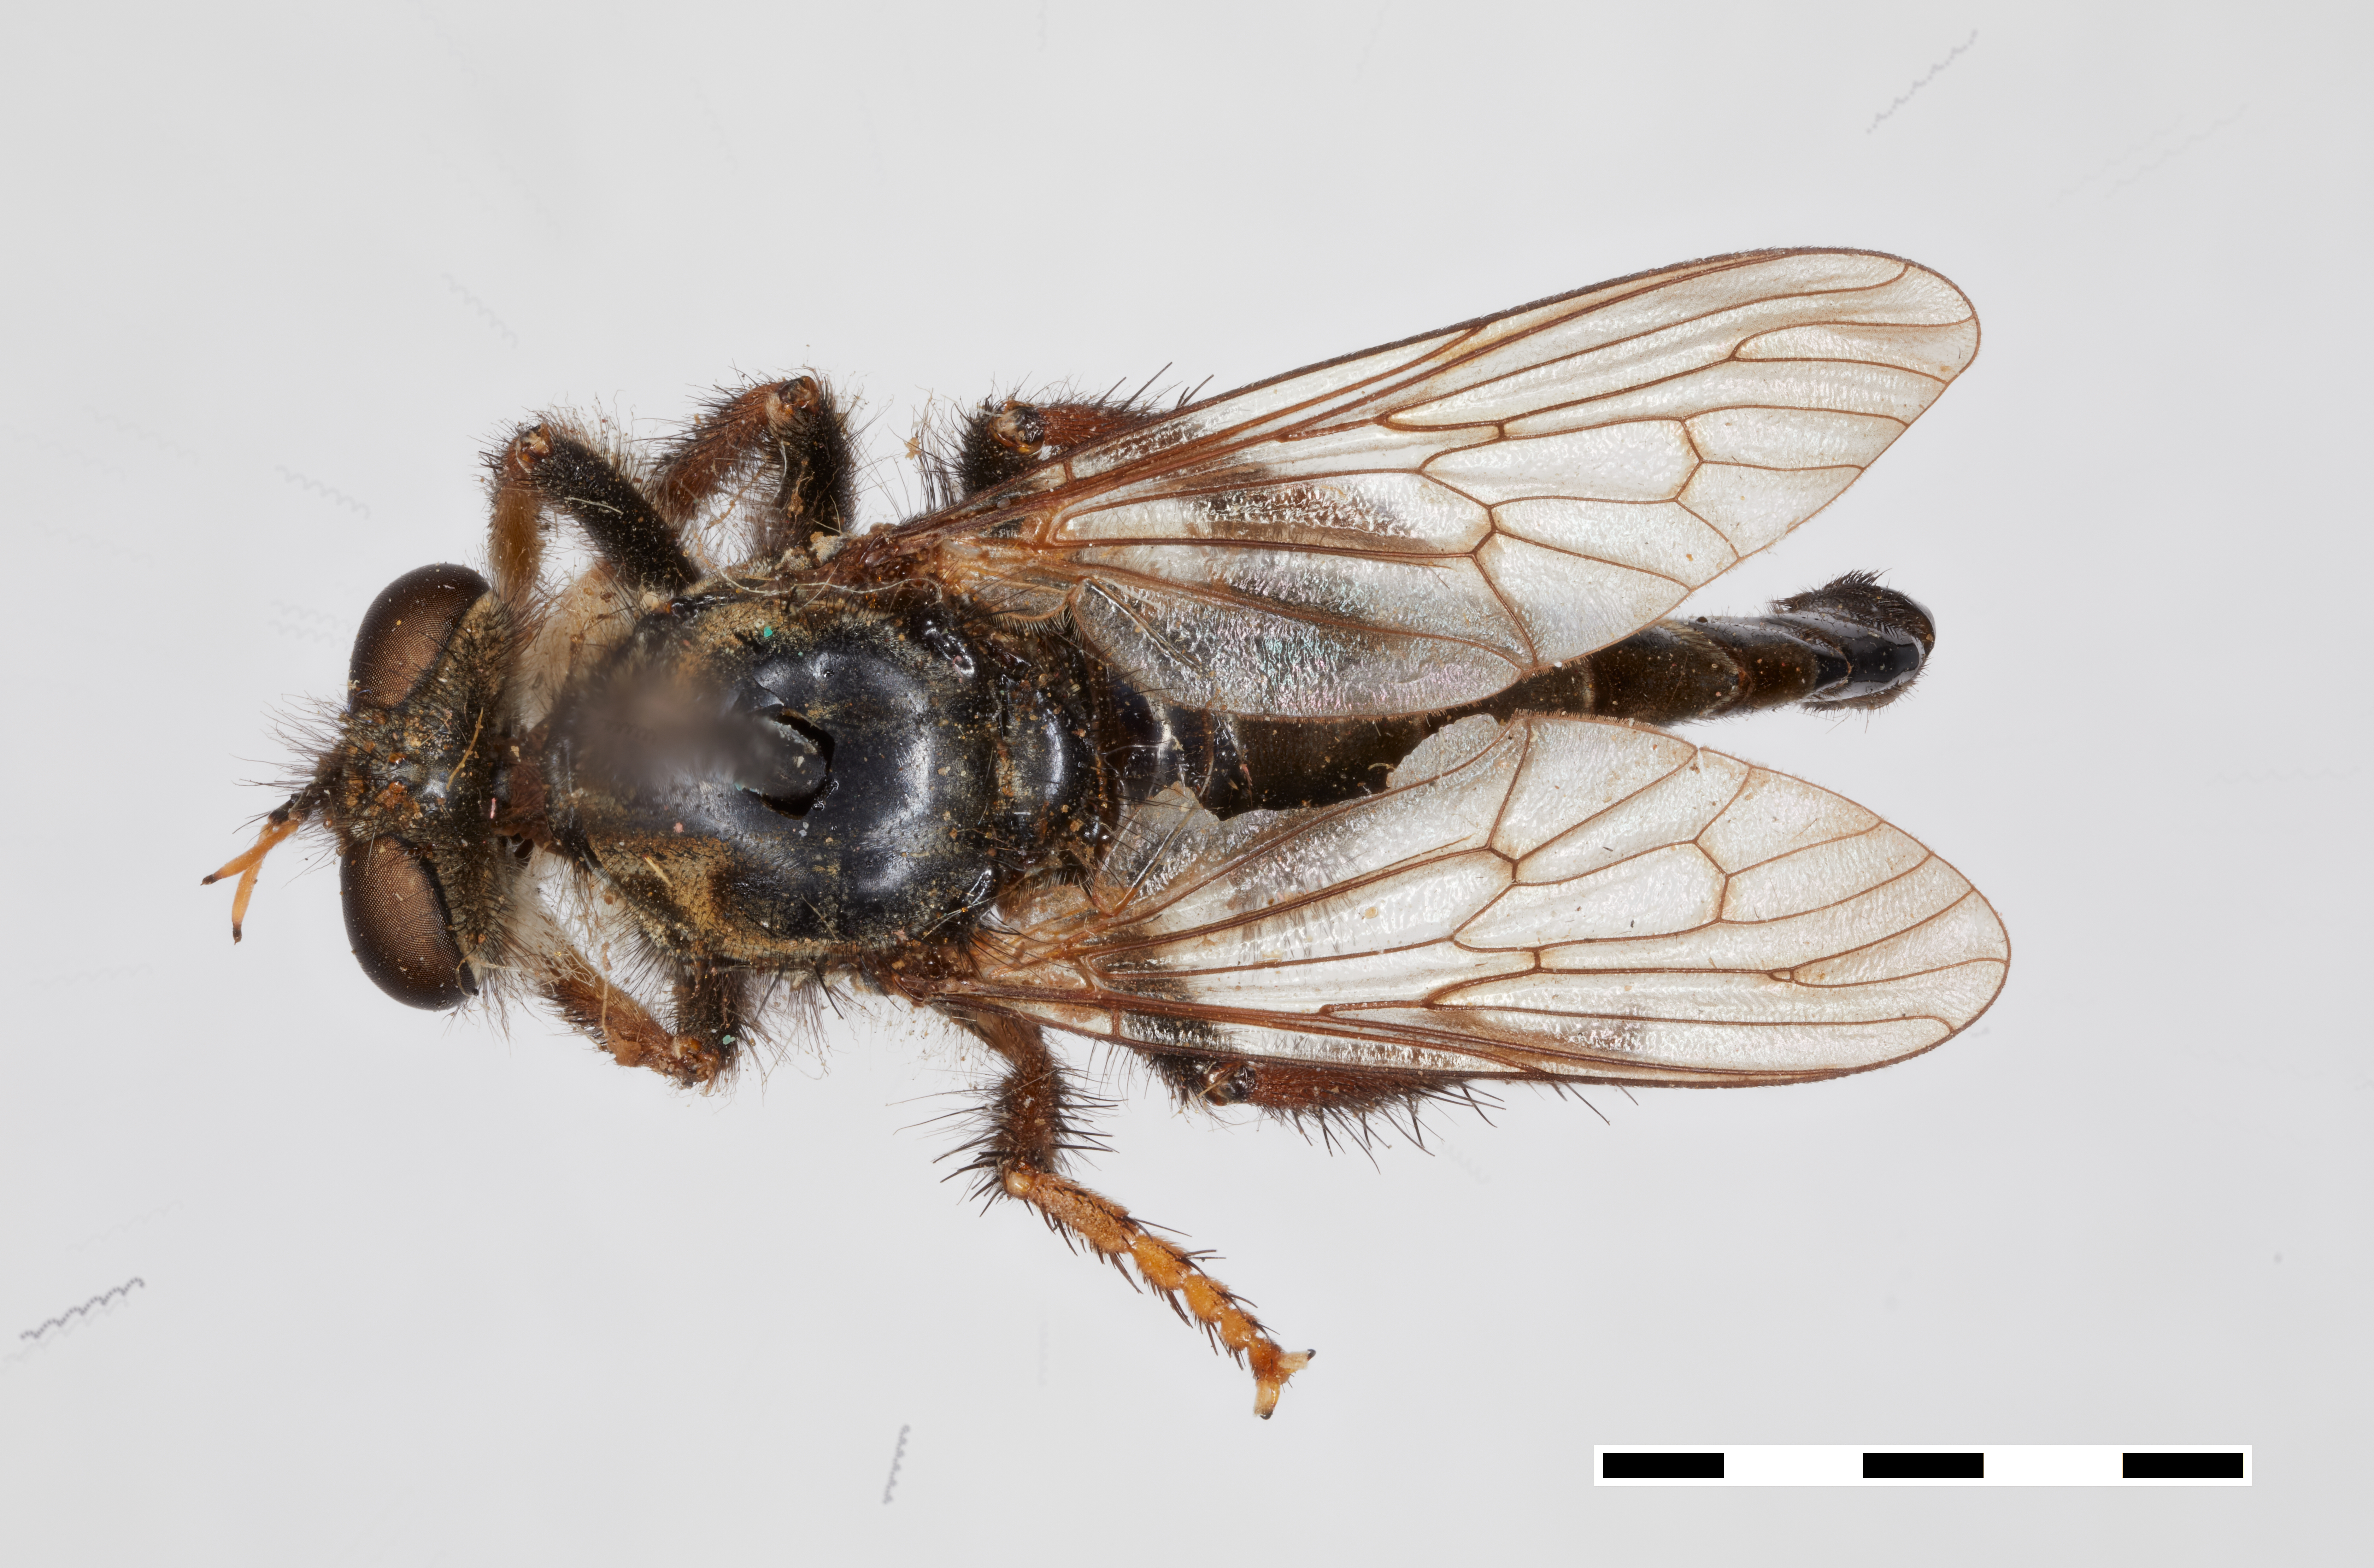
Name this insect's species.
Cyrtopogon glarealis
